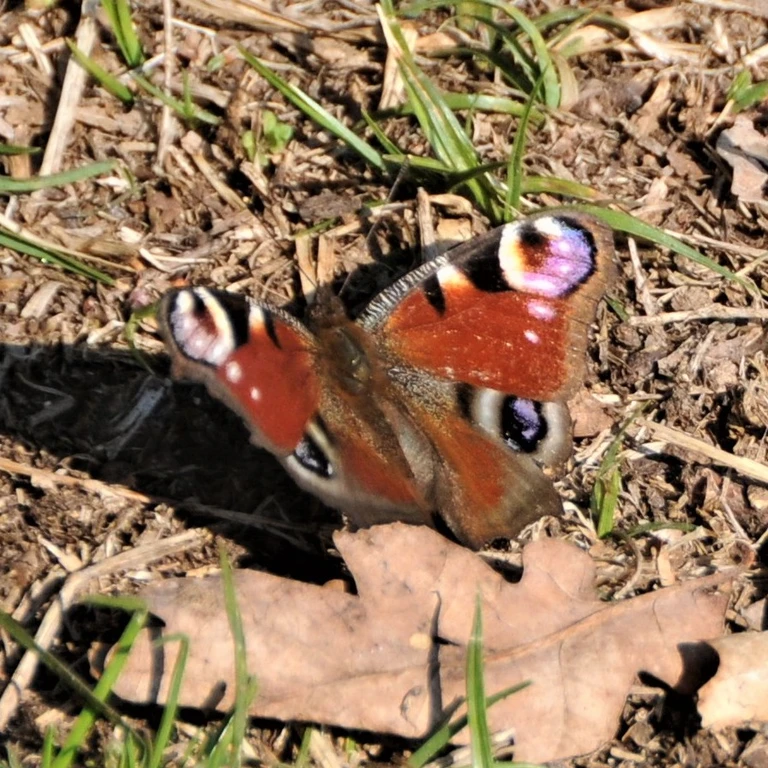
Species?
Aglais io
